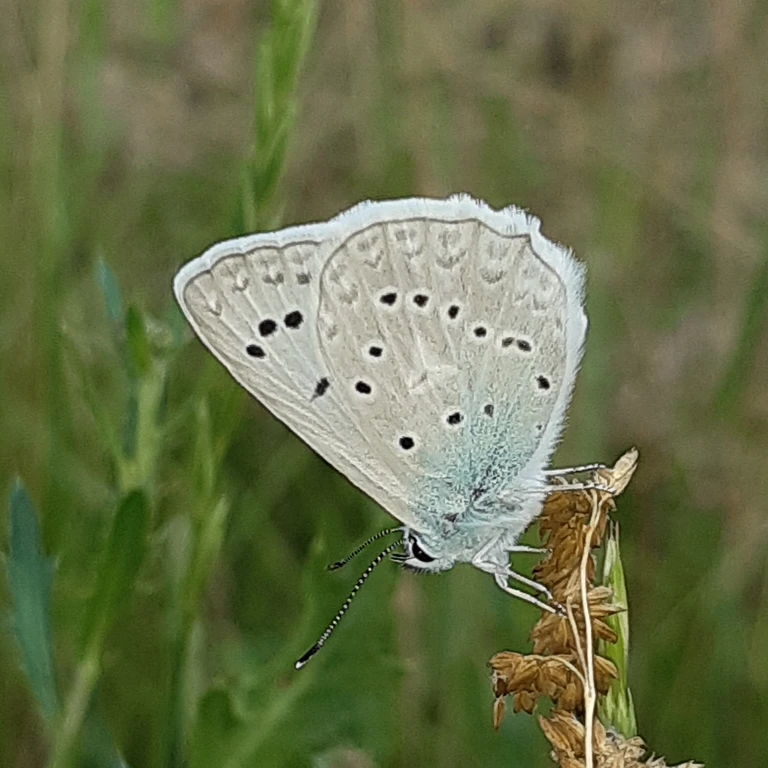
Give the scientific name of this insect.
Polyommatus daphnis
